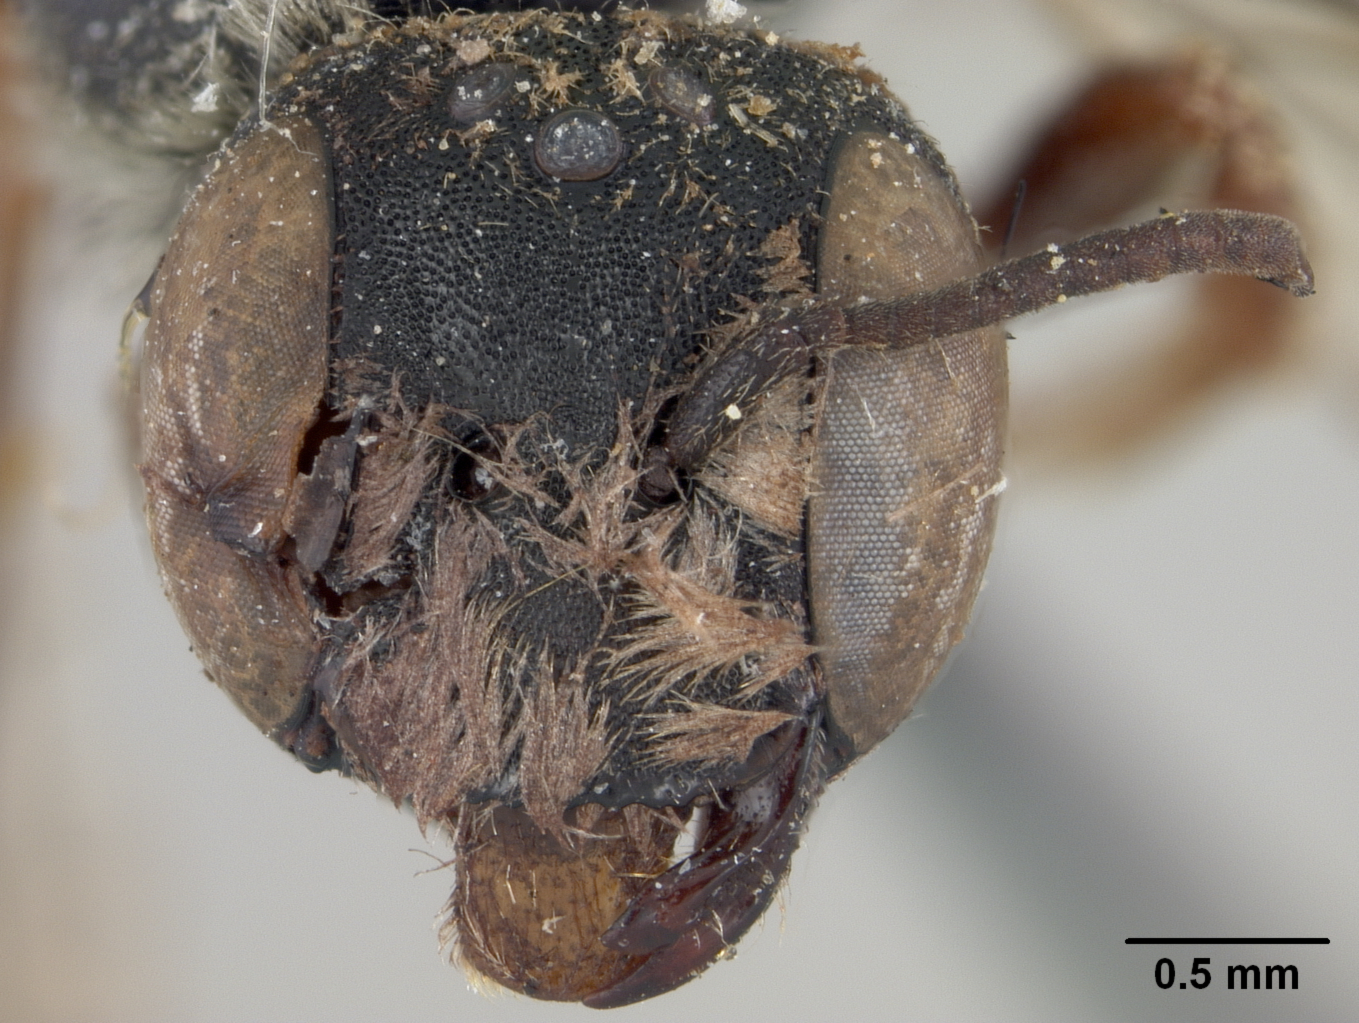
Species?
Hoplitella pentamera
